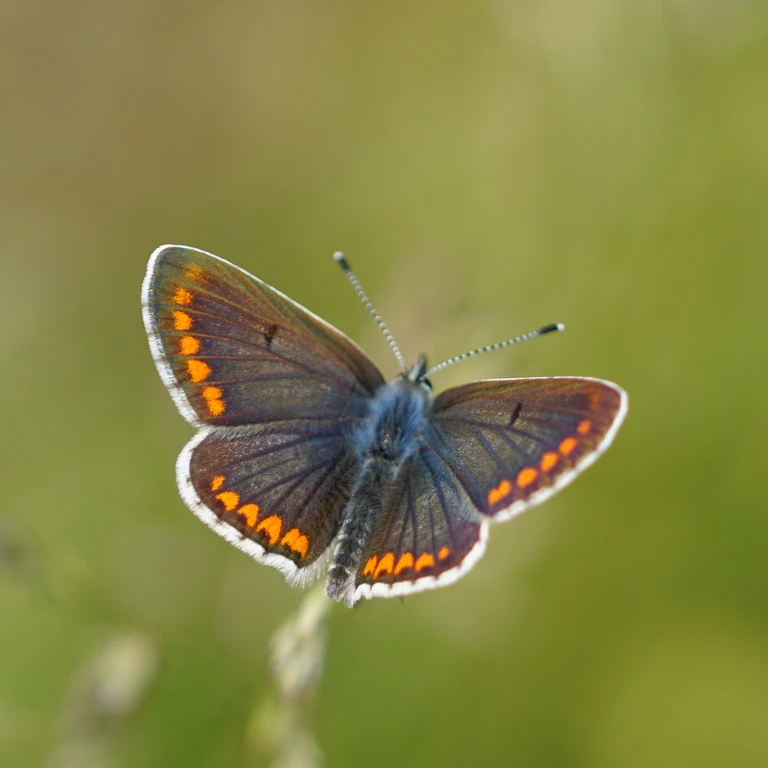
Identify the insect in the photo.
Aricia agestis/artaxerxes
